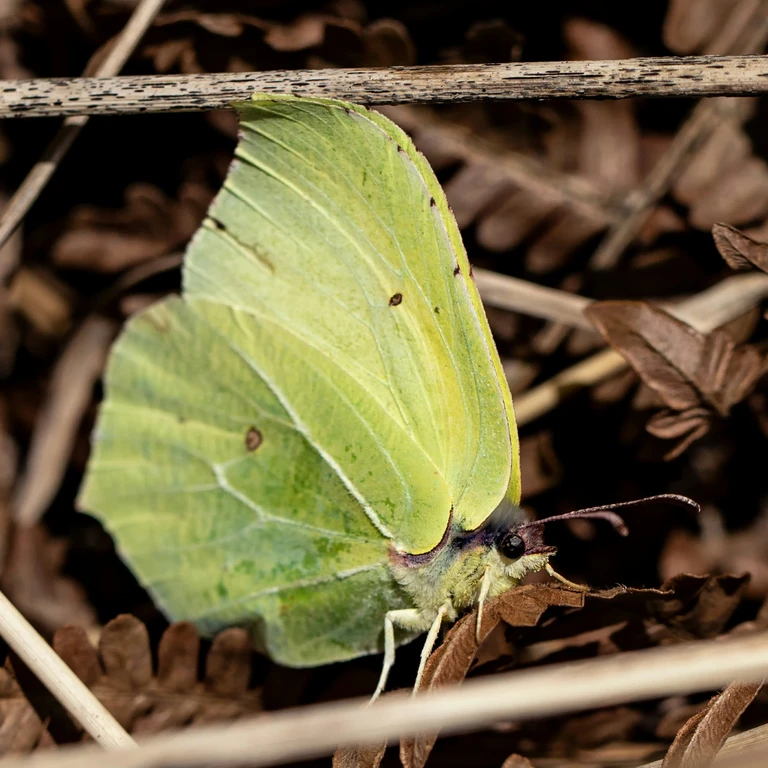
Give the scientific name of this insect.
Gonepteryx rhamni
